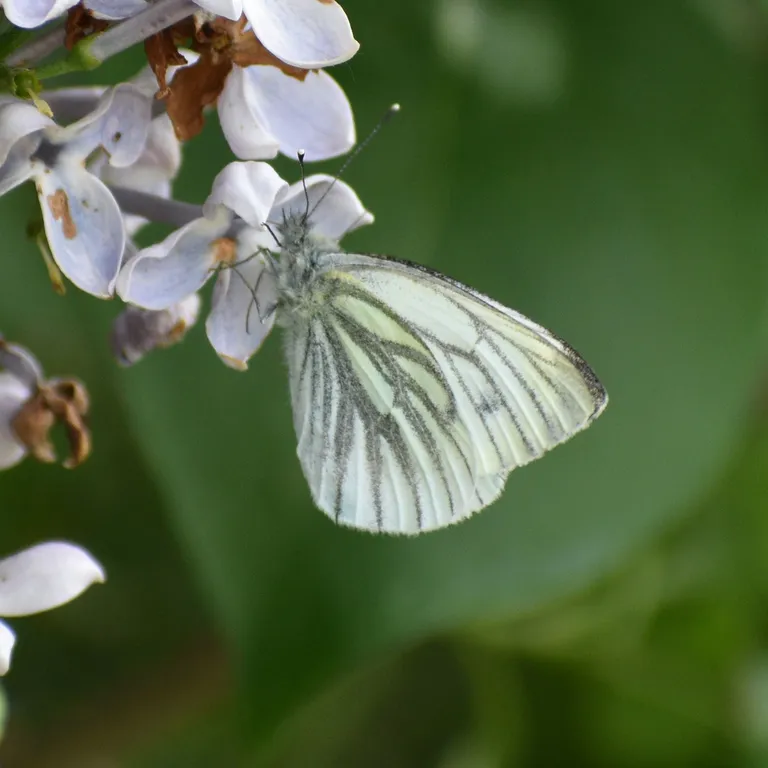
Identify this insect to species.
Pieris napi
